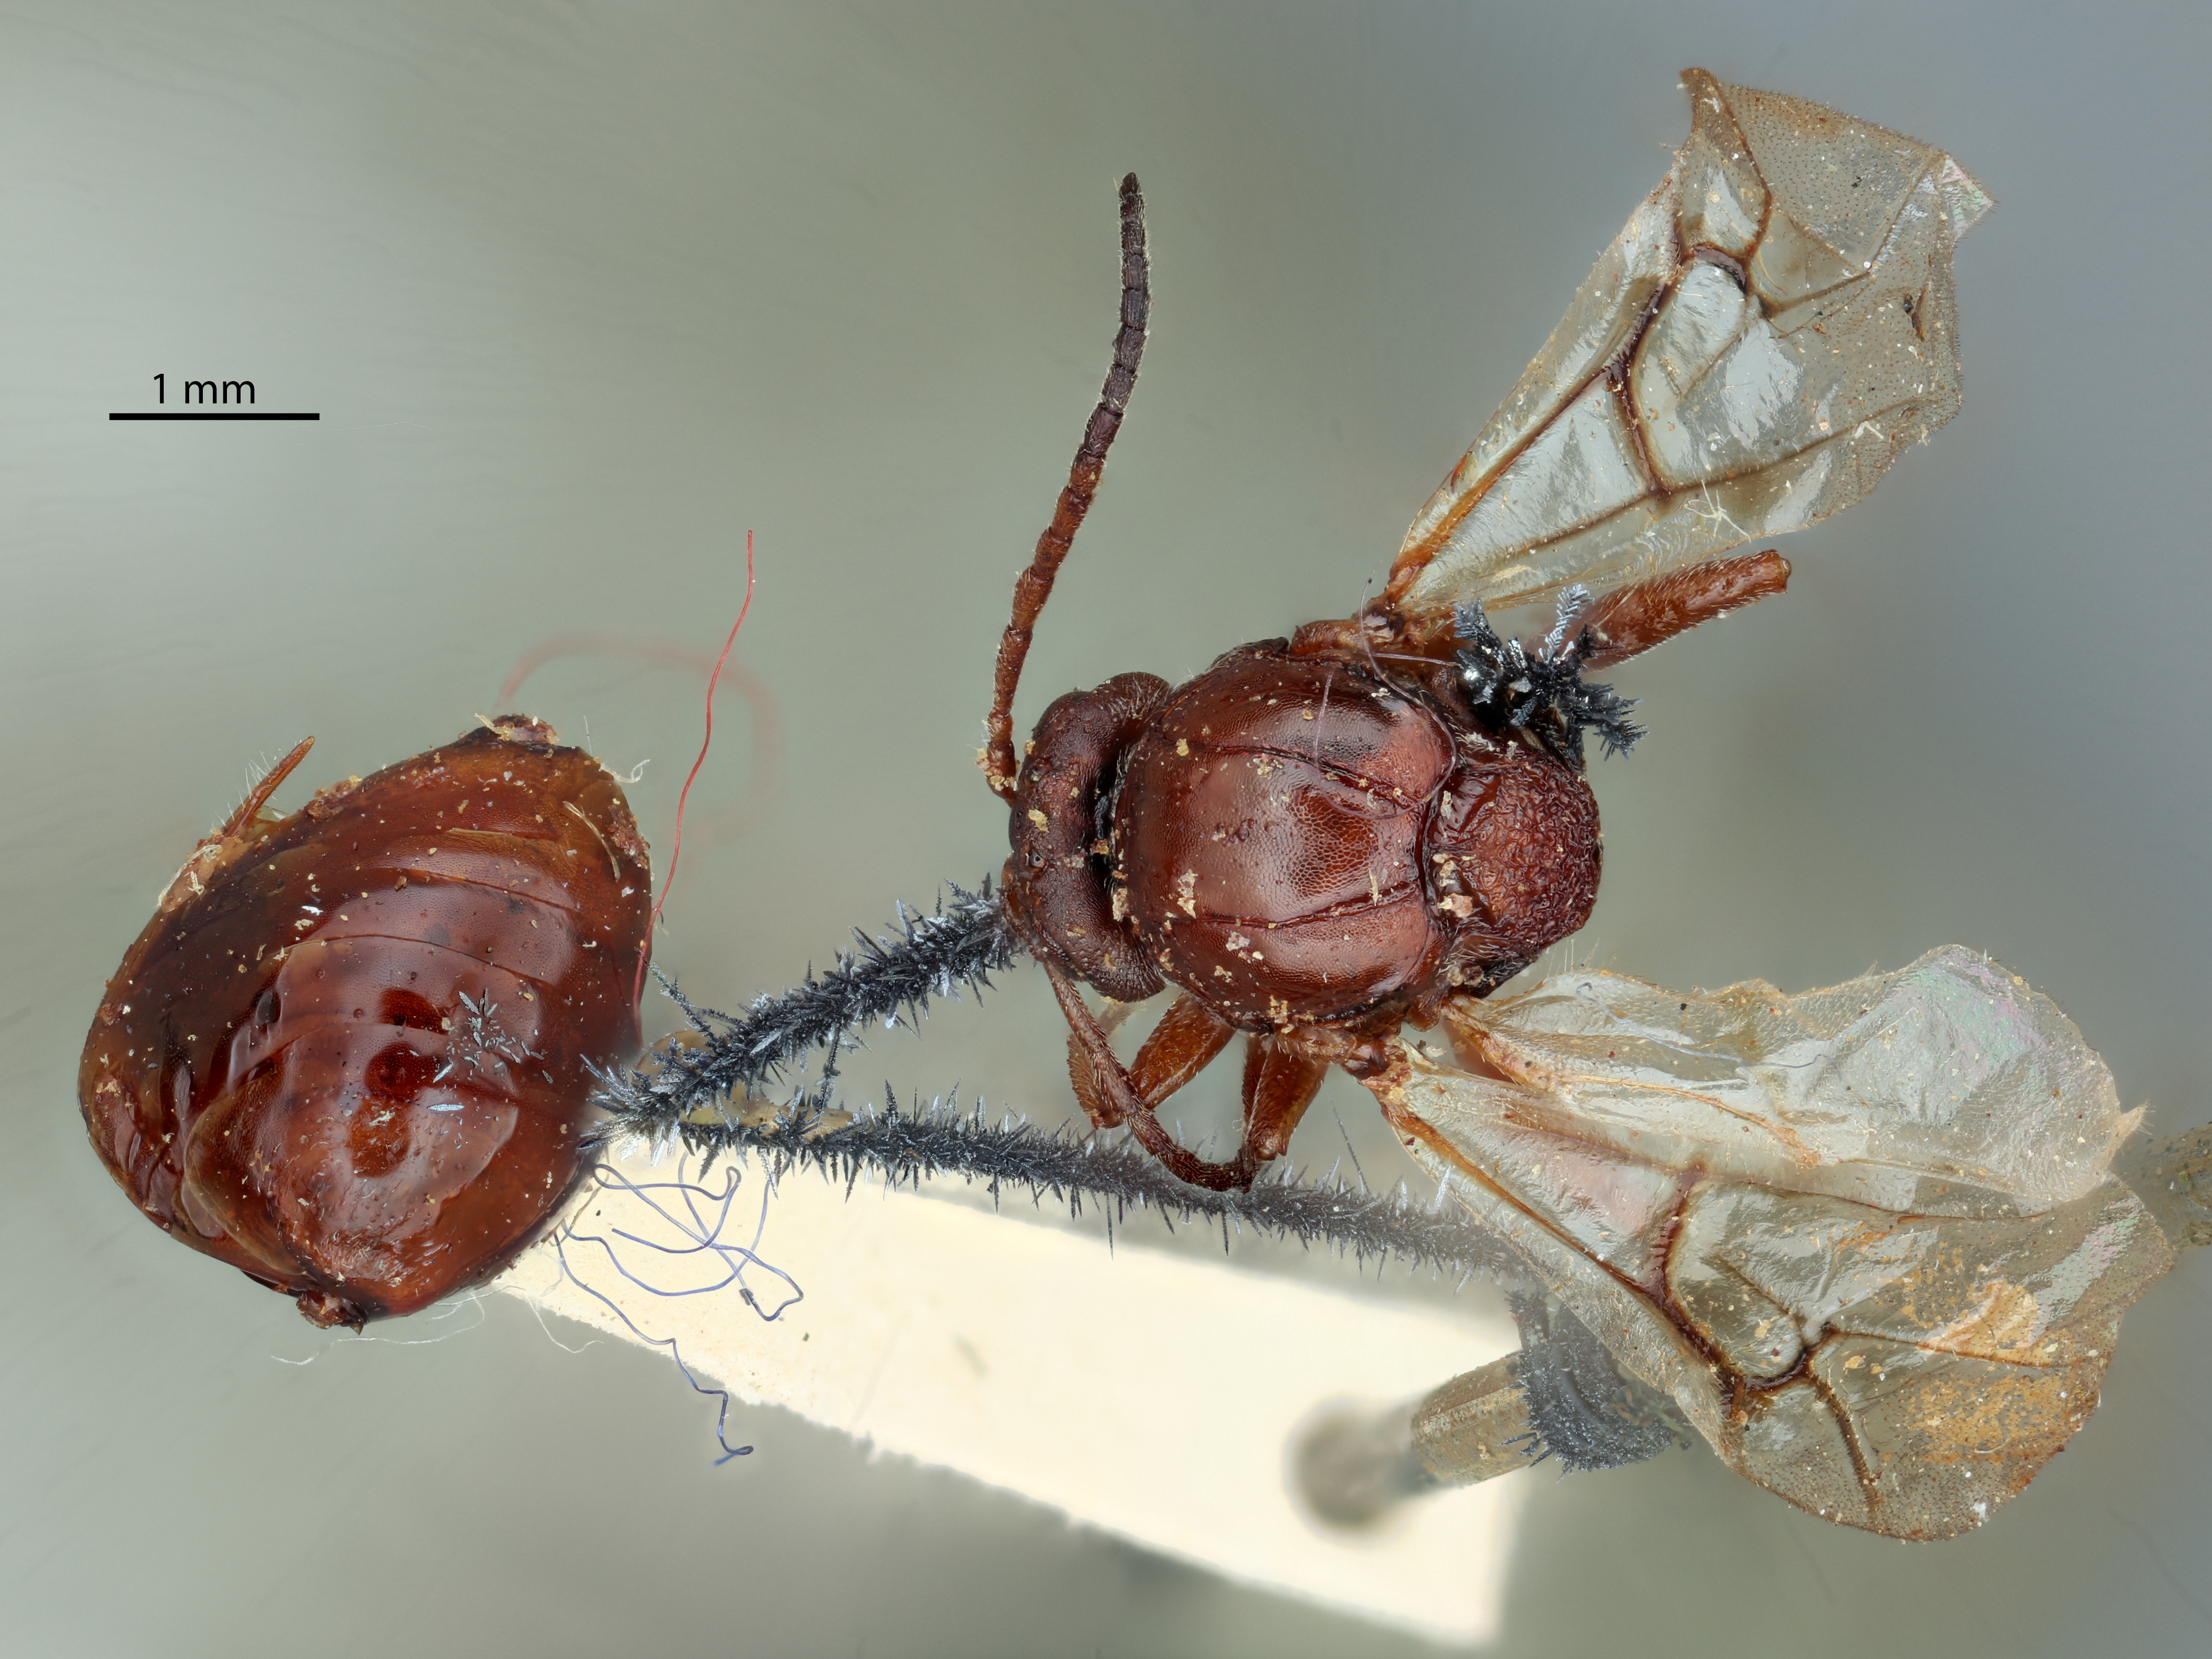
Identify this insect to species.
Andricus imbricariae
